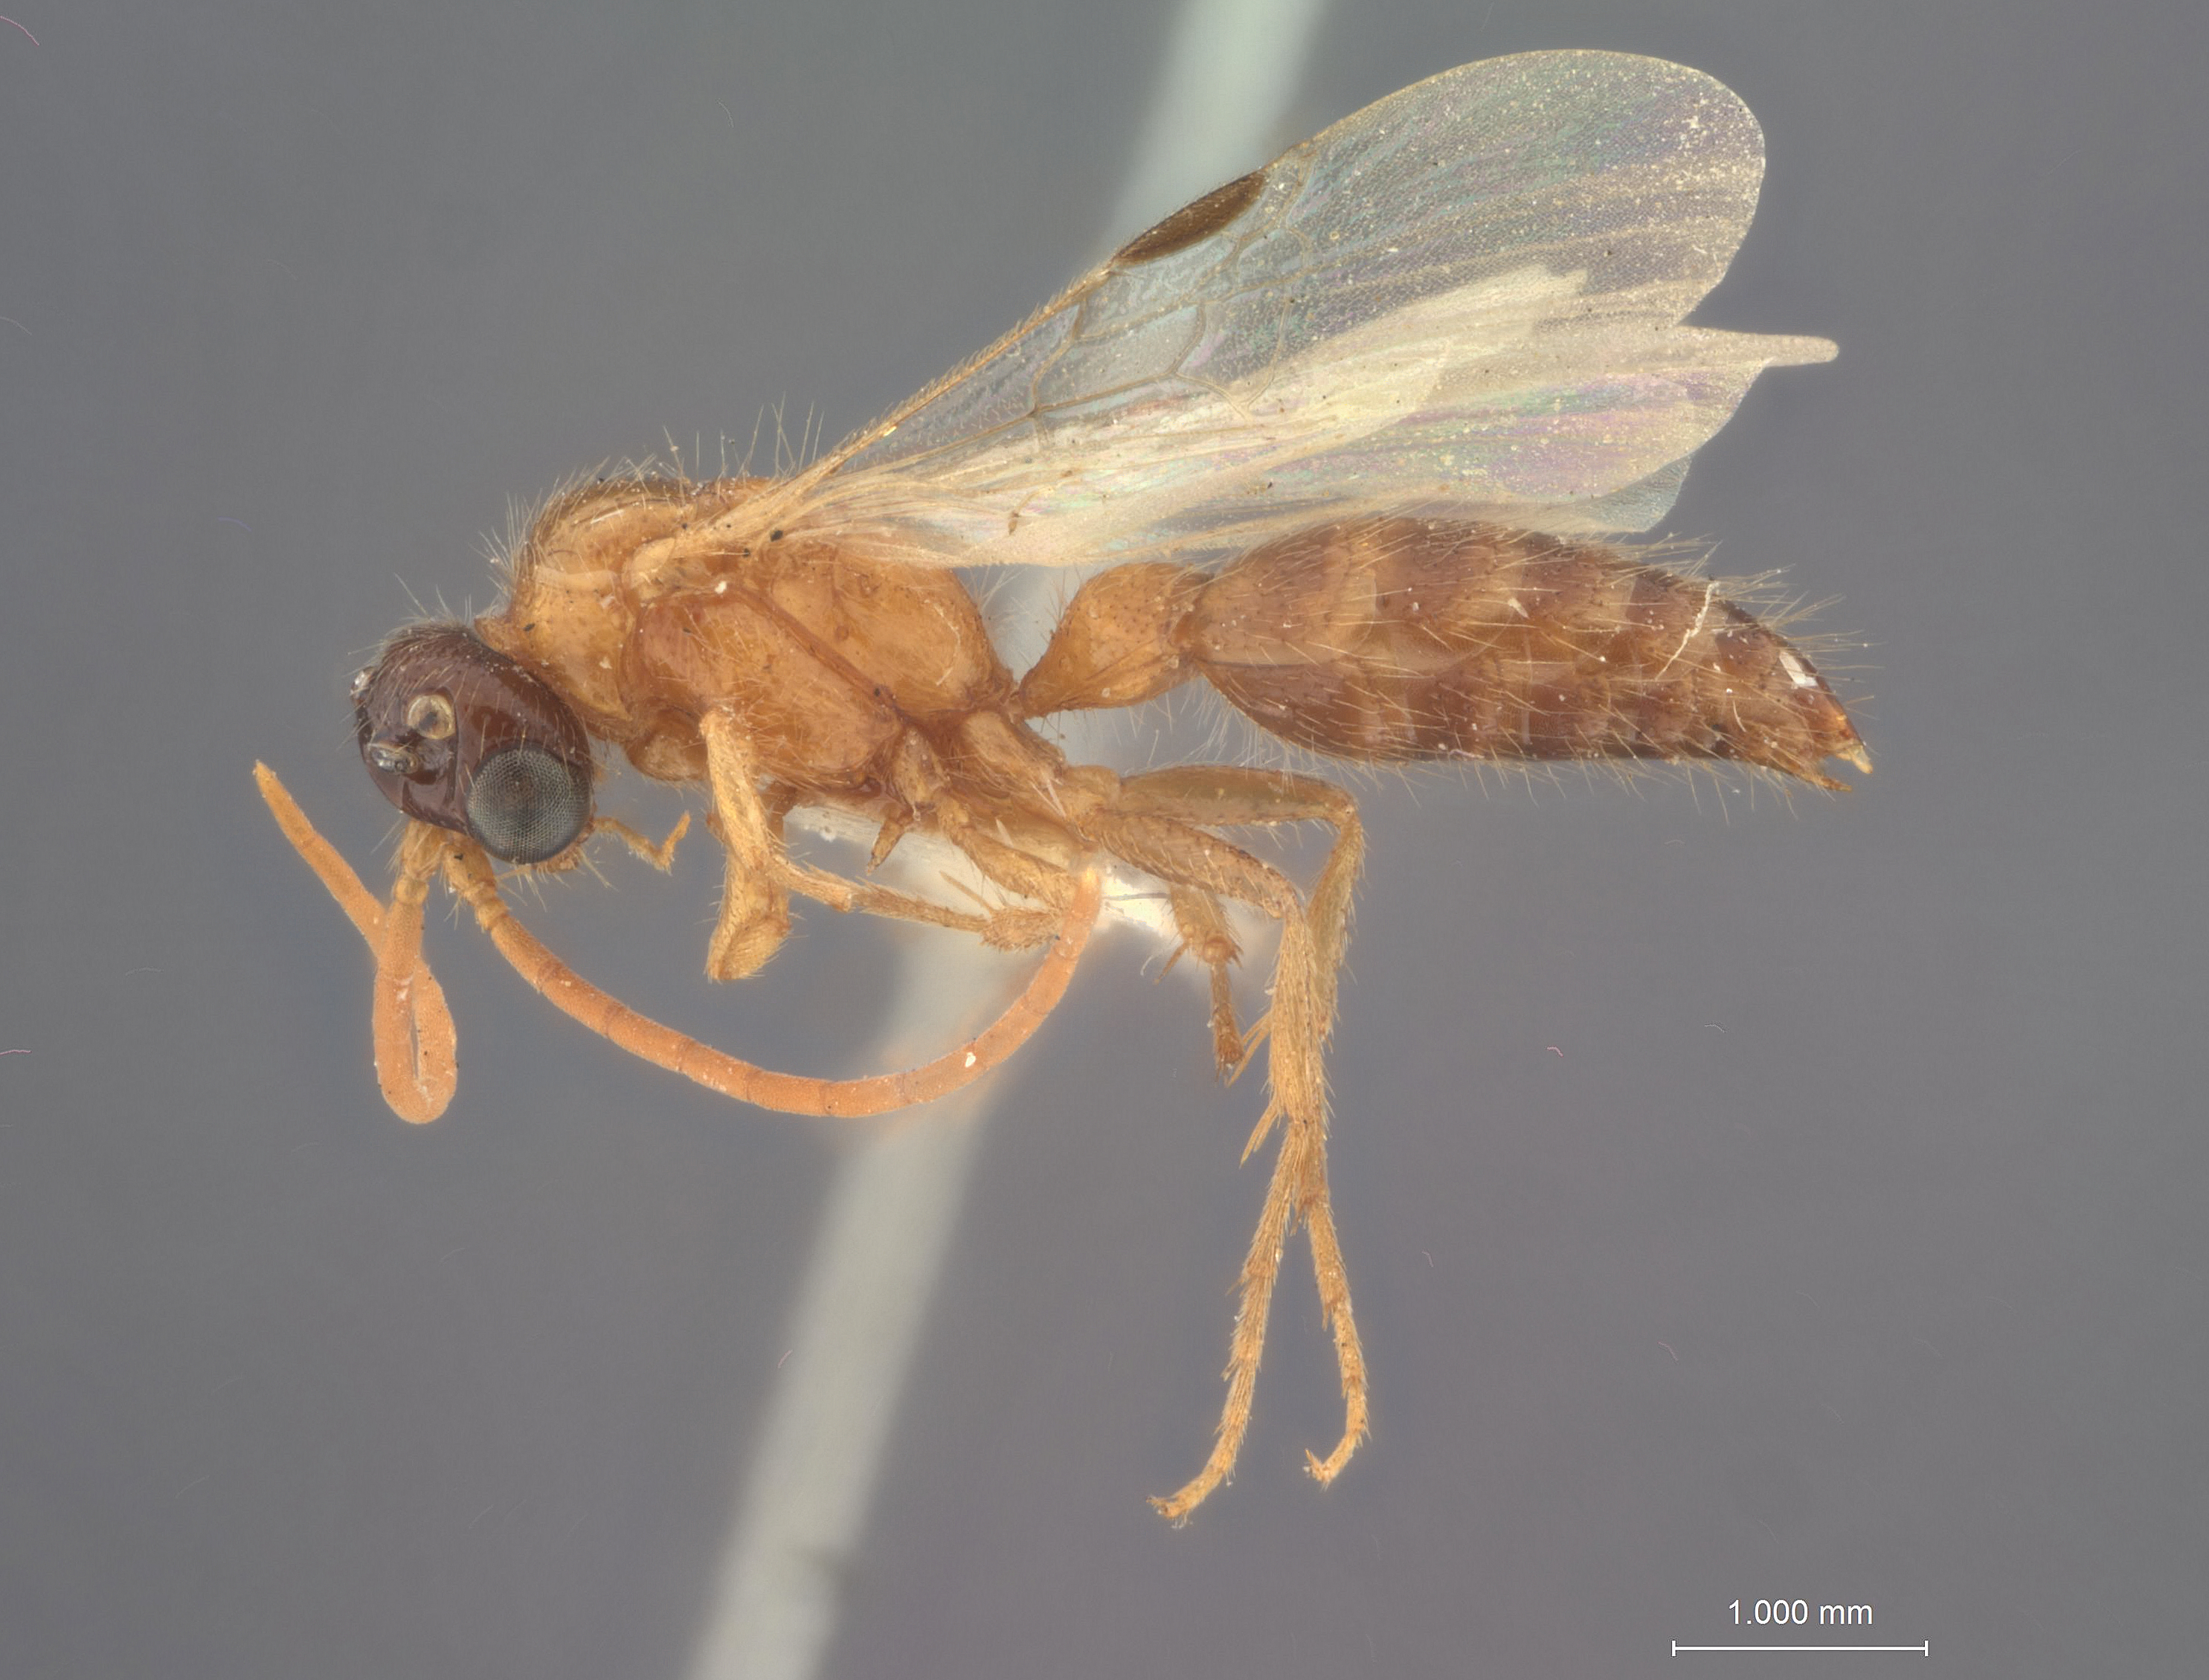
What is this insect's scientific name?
Brachycistis indiscretus
